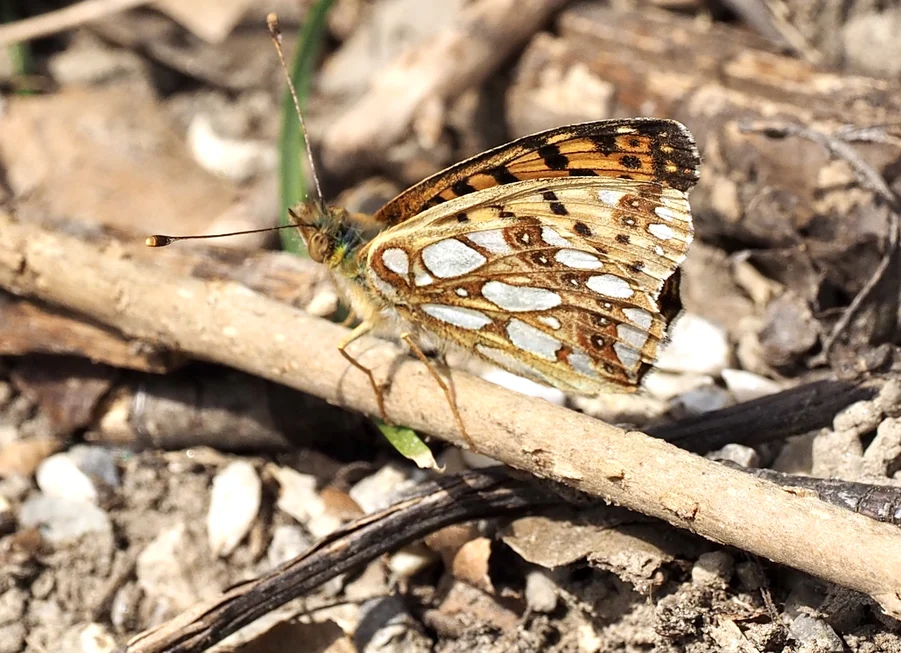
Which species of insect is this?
Issoria lathonia
